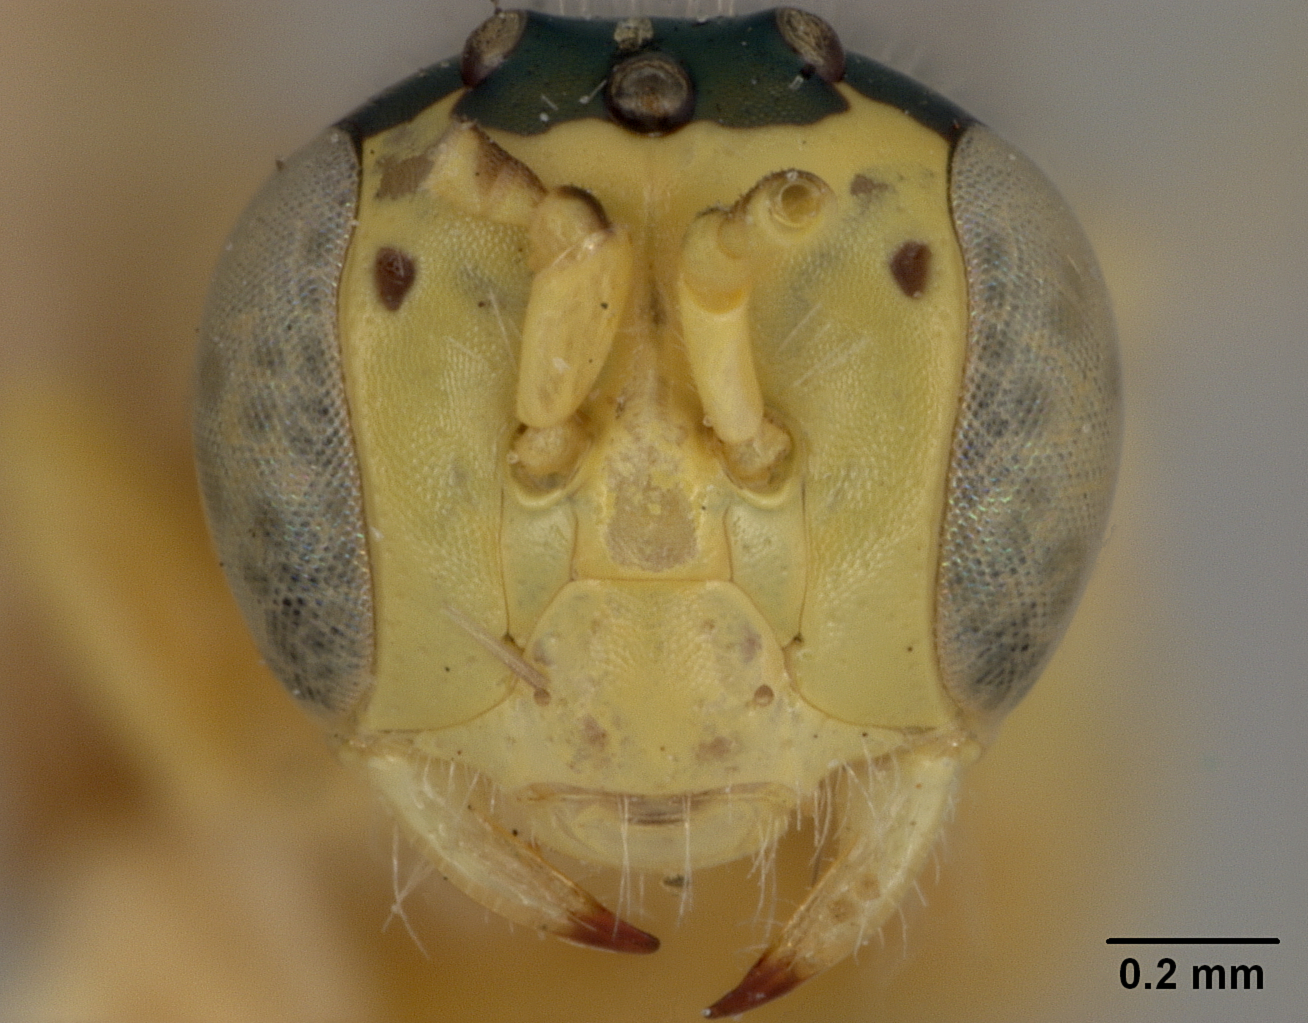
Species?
Perdita luciae
